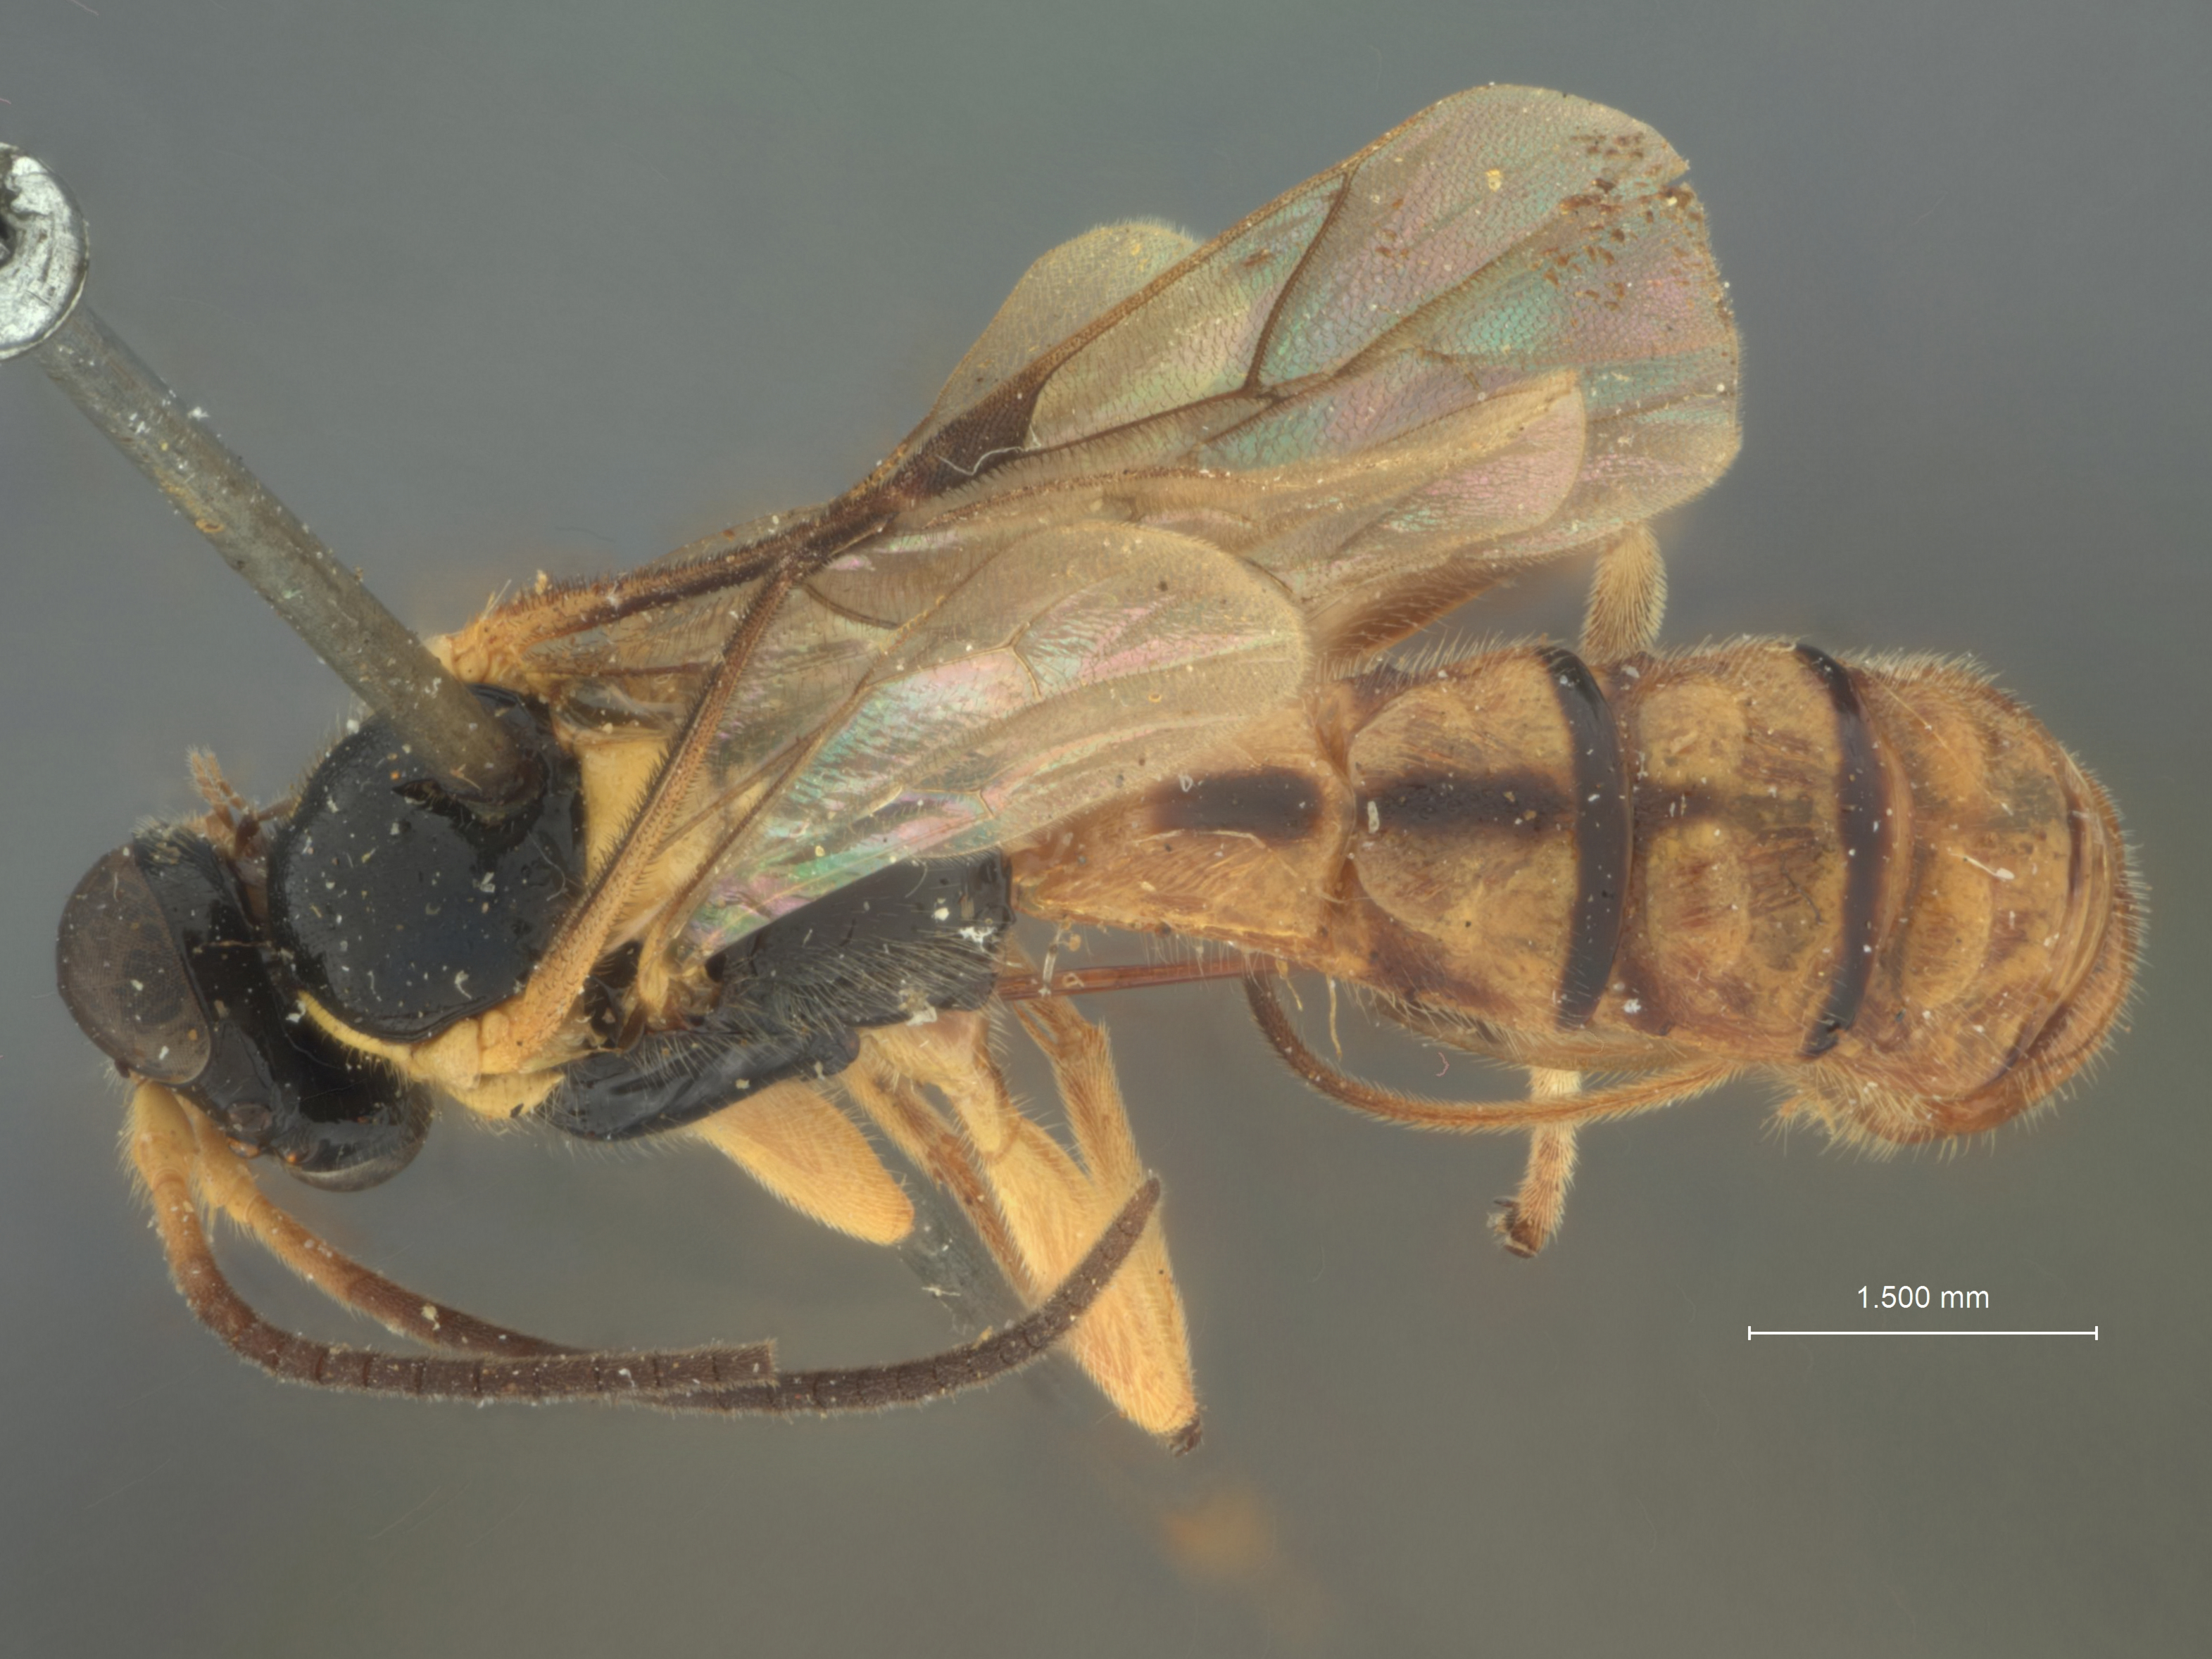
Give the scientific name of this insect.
Acropimpla devia
